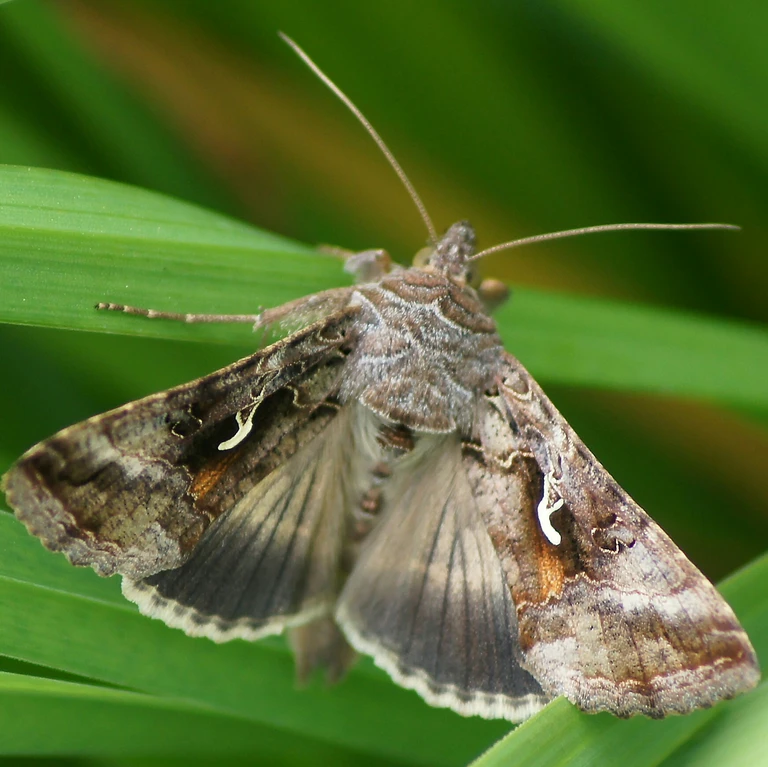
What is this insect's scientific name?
Autographa gamma
